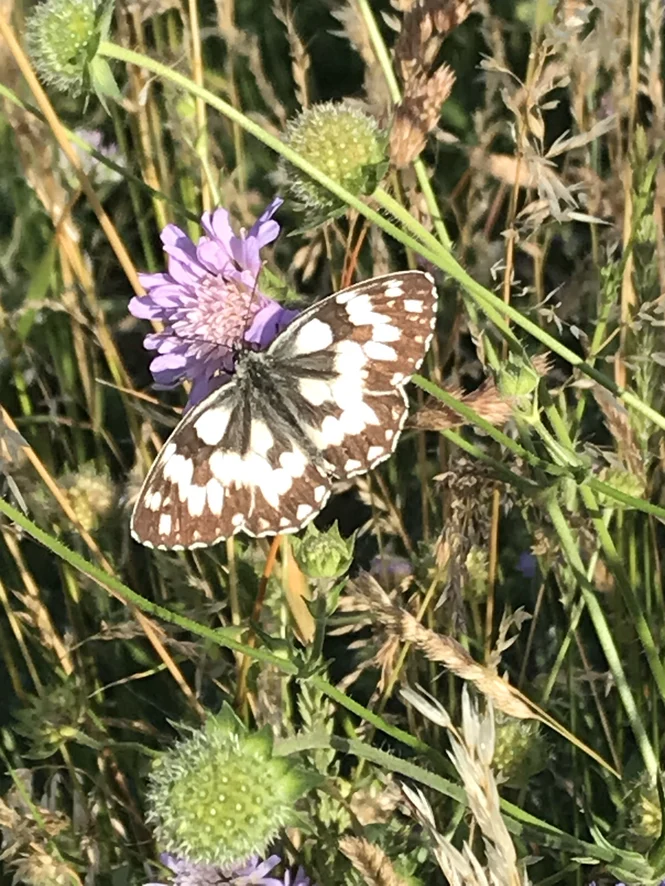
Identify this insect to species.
Melanargia galathea
